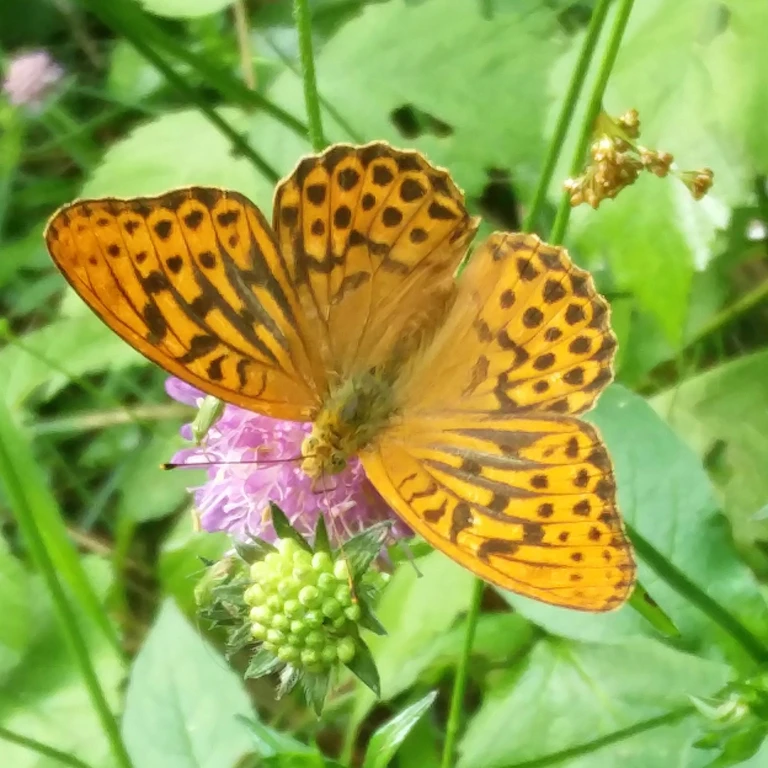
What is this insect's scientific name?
Argynnis paphia
